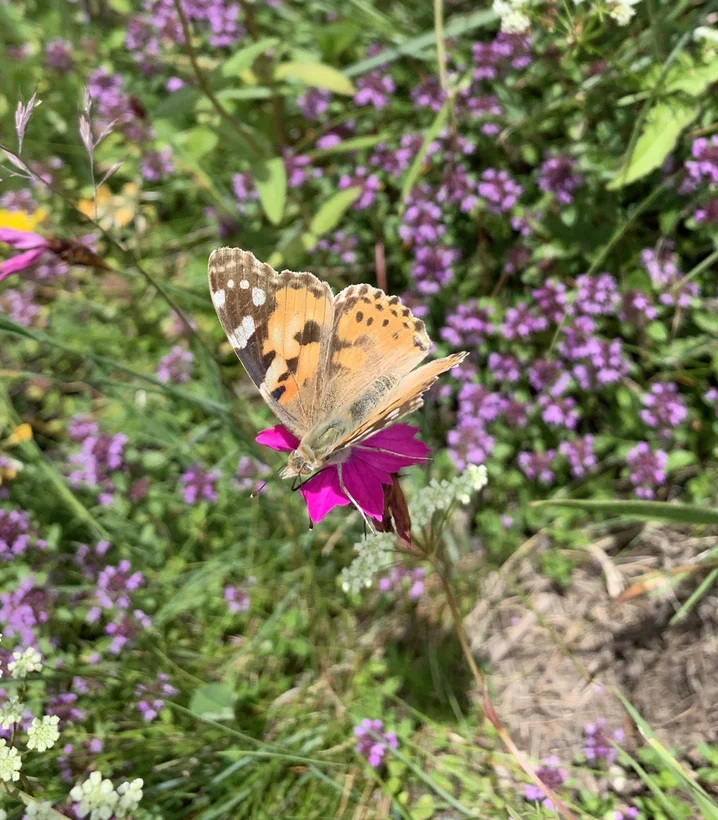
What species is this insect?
Vanessa cardui
